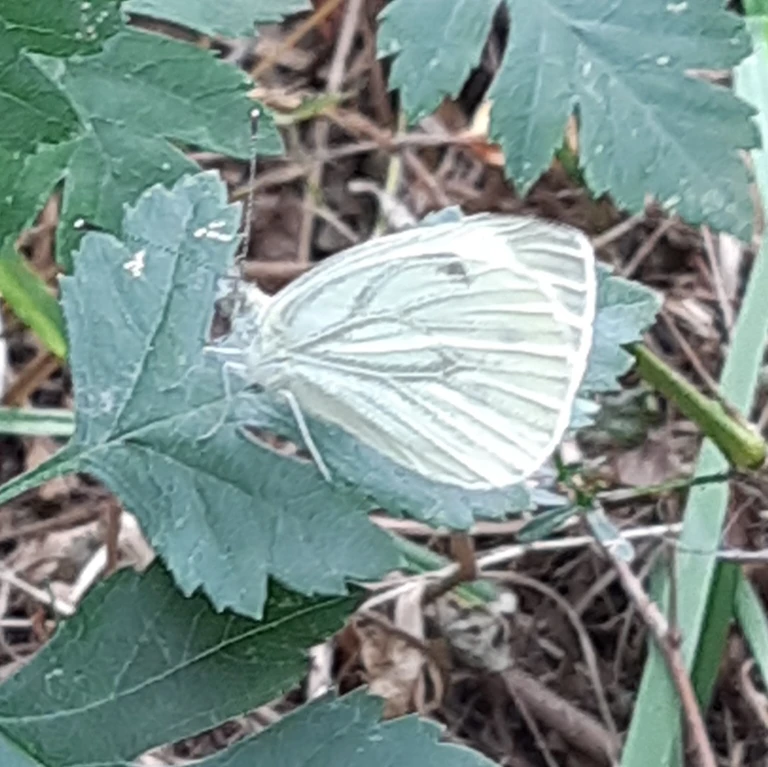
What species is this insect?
Pieris napi
